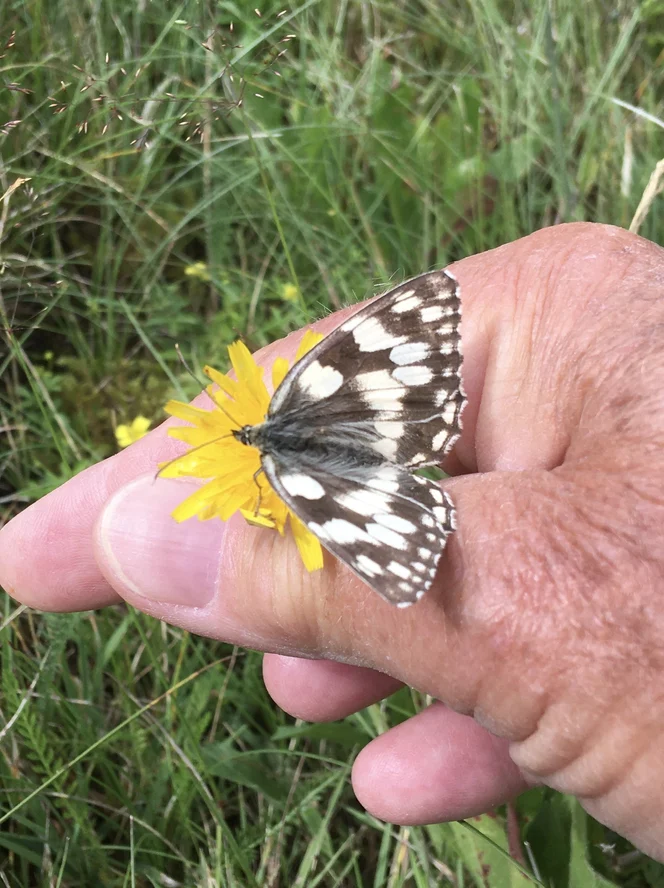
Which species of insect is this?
Melanargia galathea
